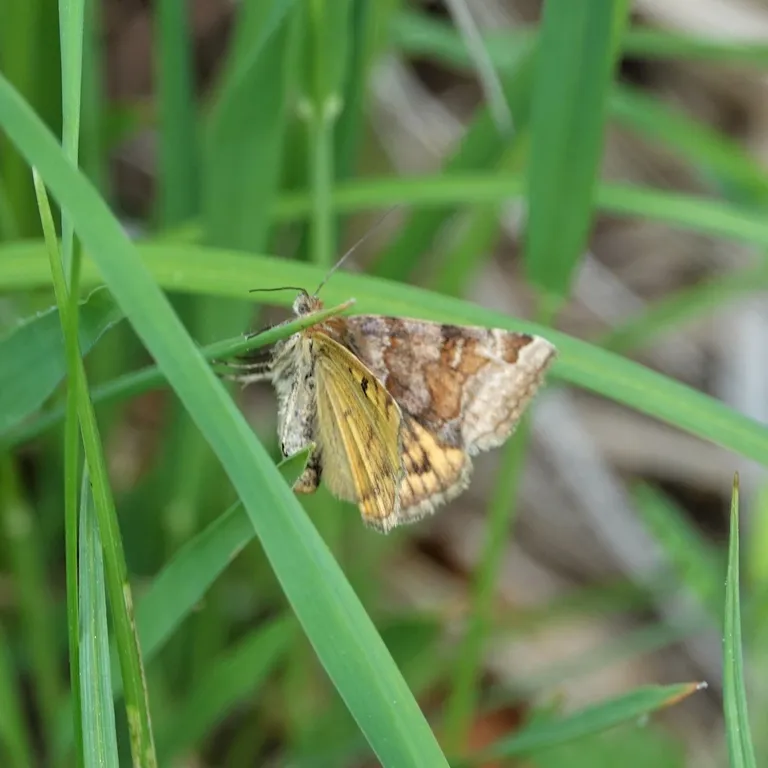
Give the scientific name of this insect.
Euclidia glyphica
